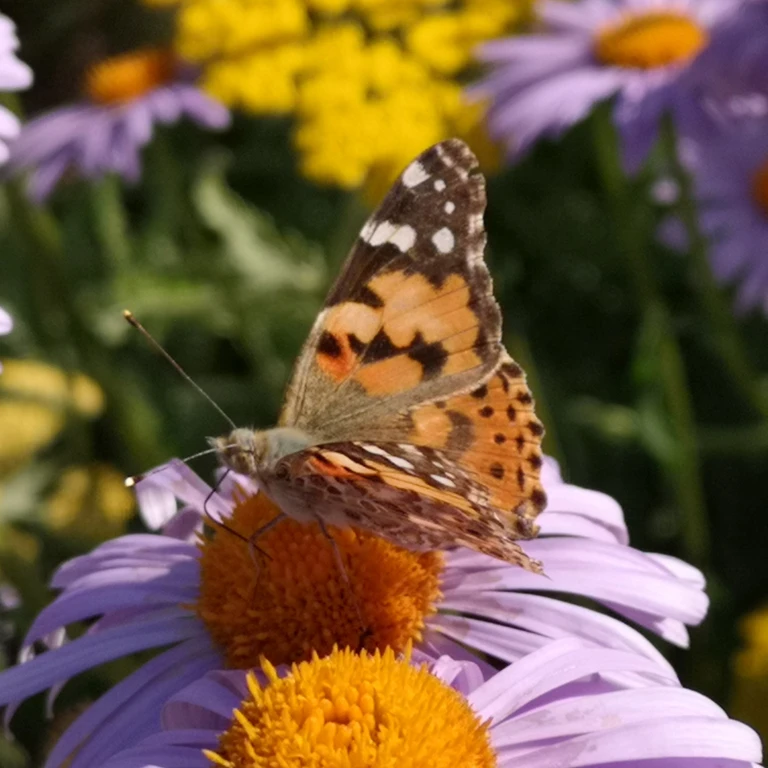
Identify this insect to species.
Vanessa cardui
